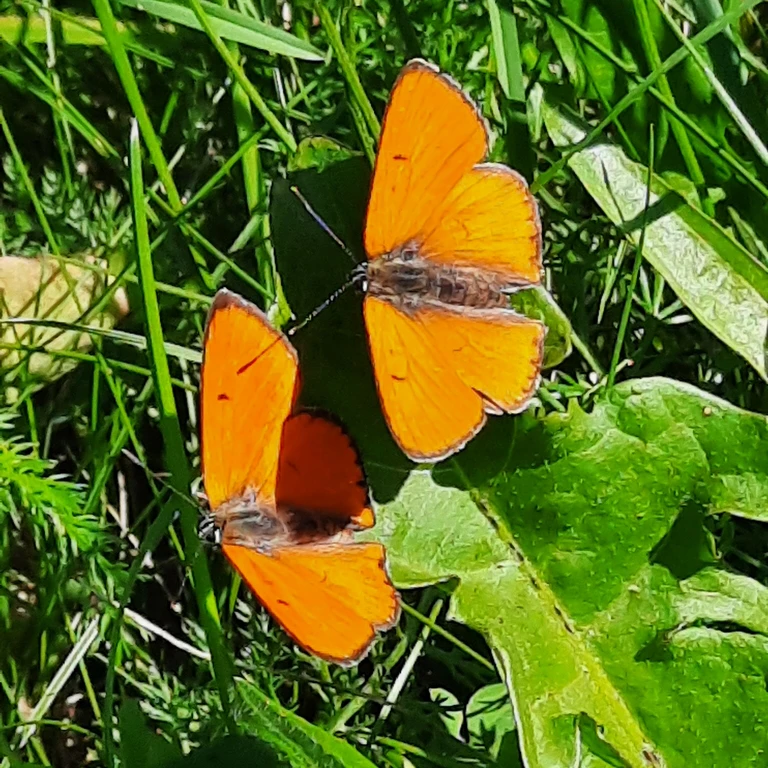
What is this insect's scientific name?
Lycaena dispar
